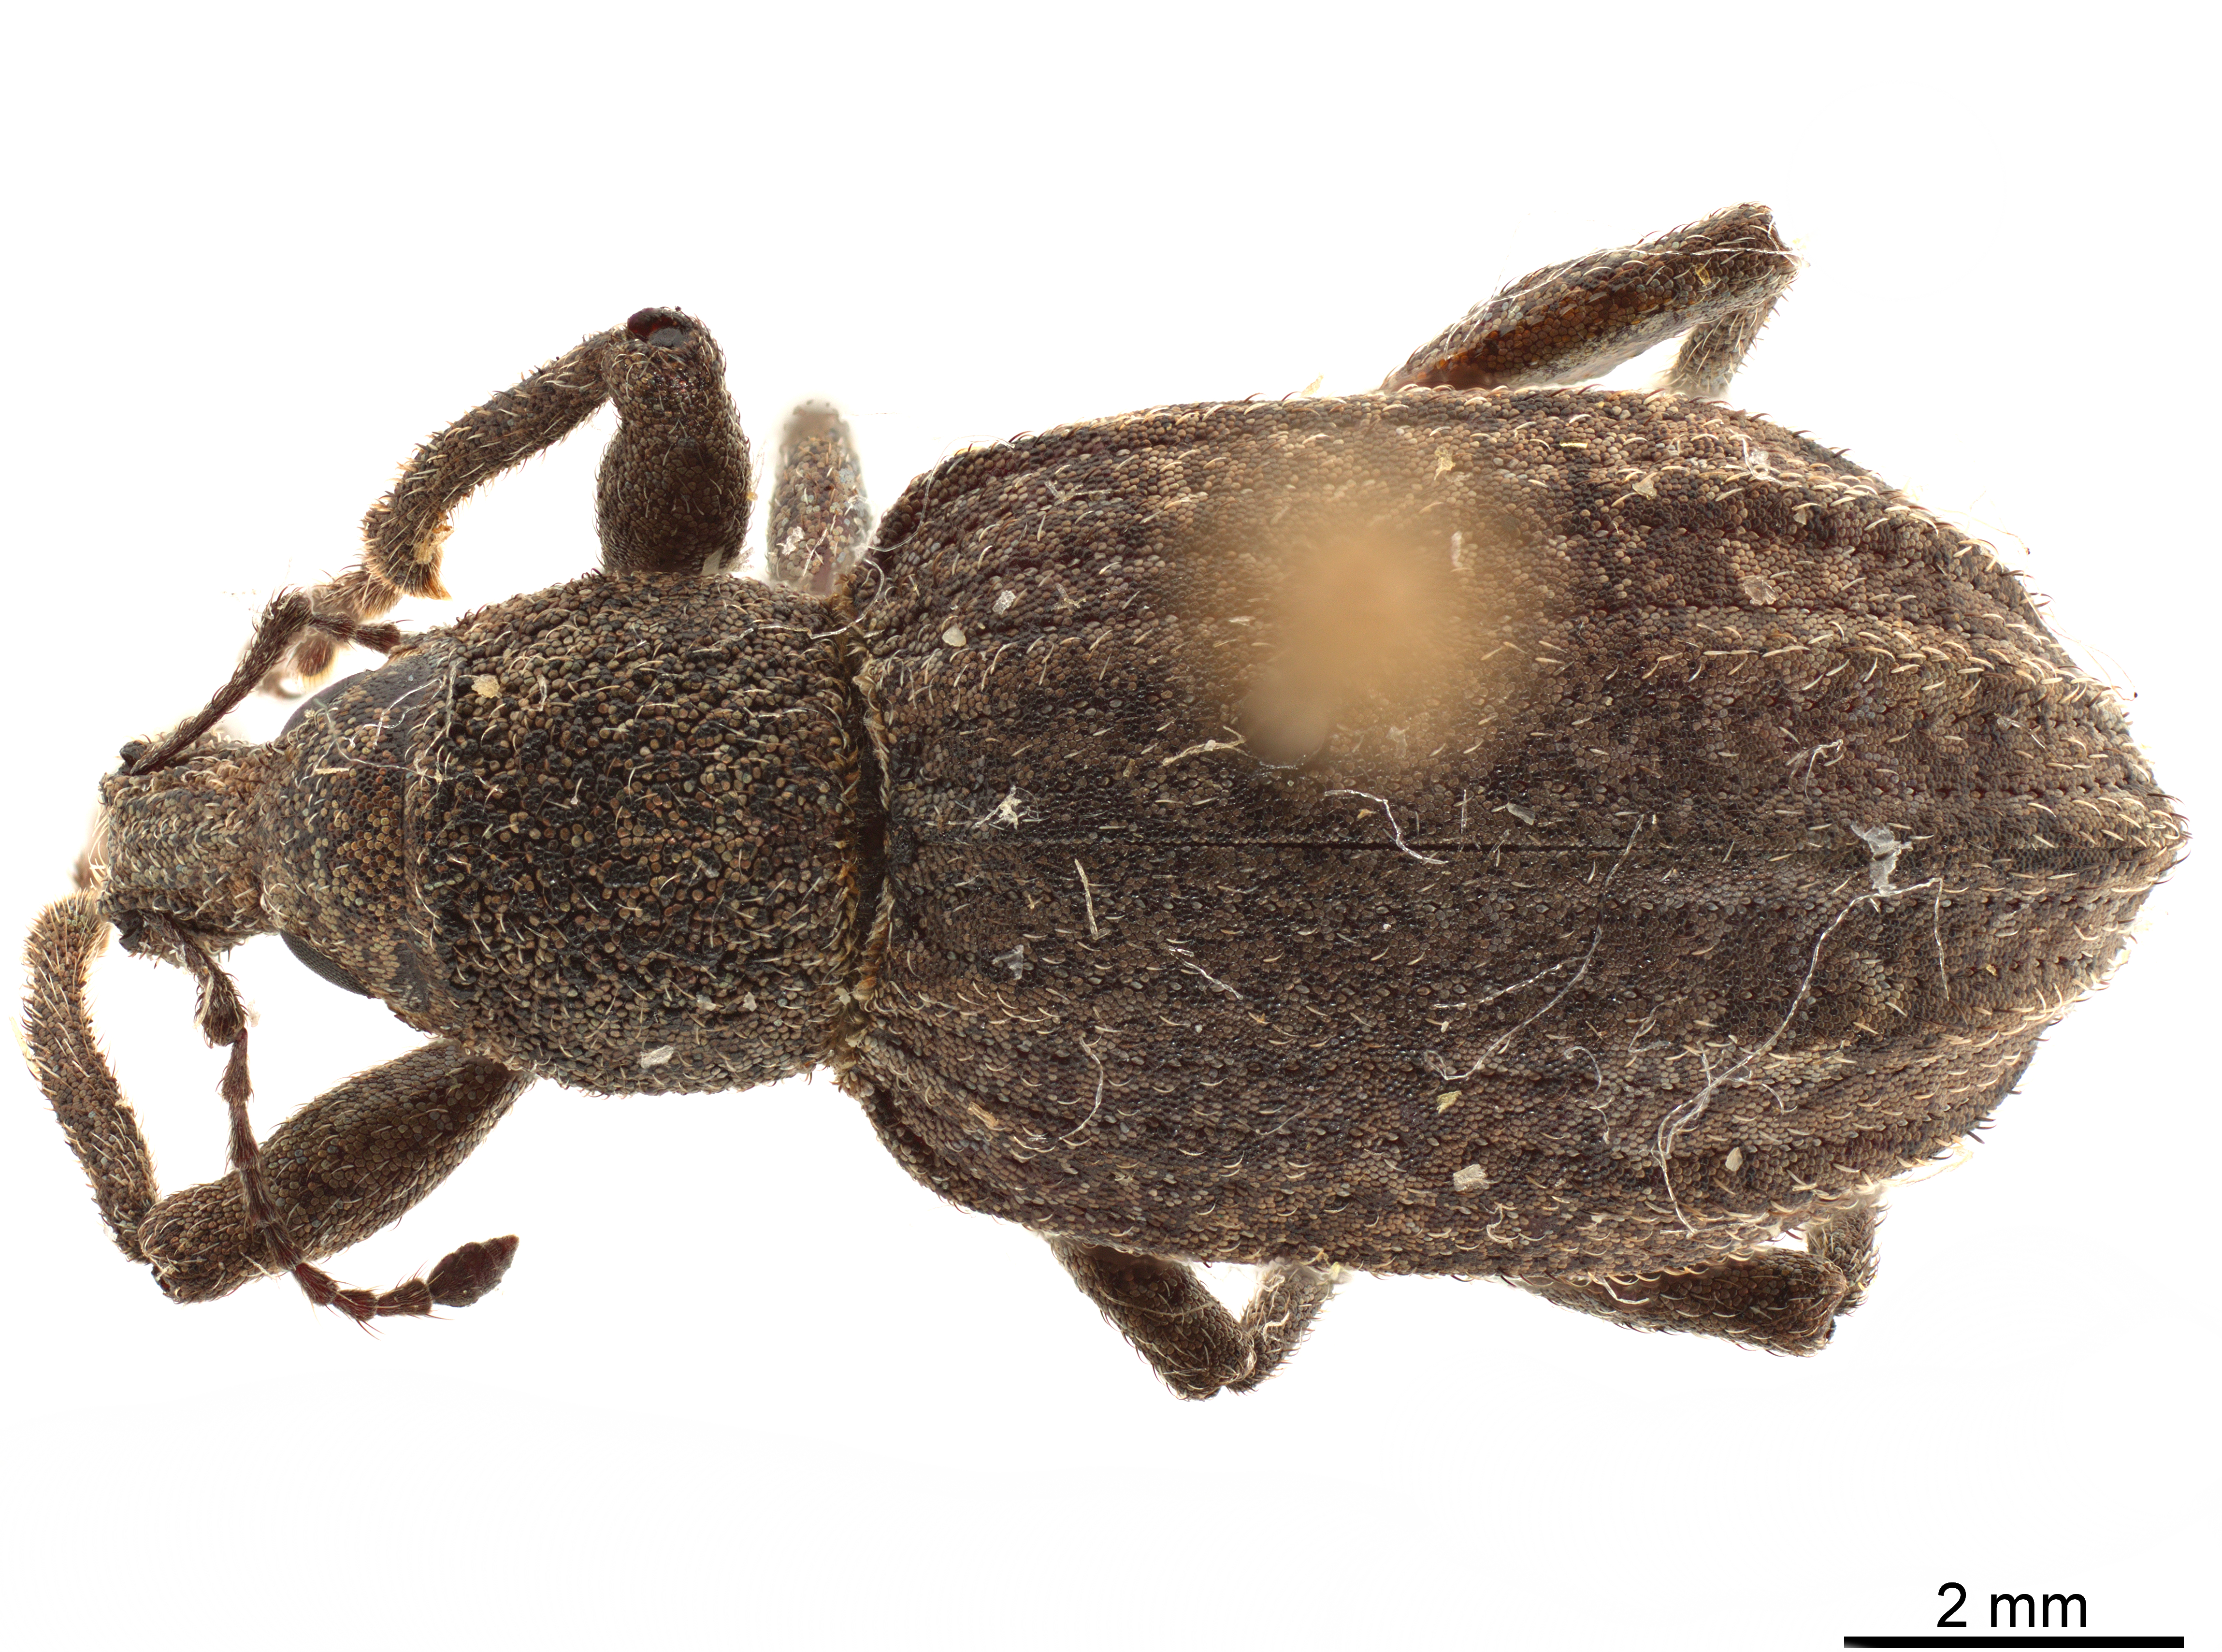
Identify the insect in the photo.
Adaleres humeralis
